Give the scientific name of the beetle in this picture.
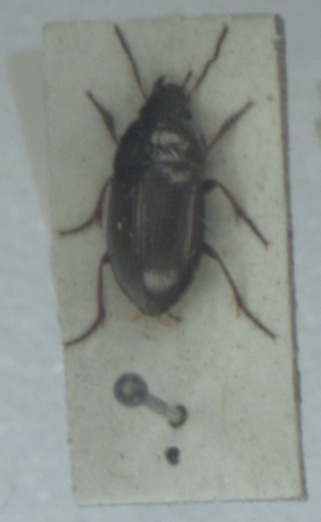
Amara communis
